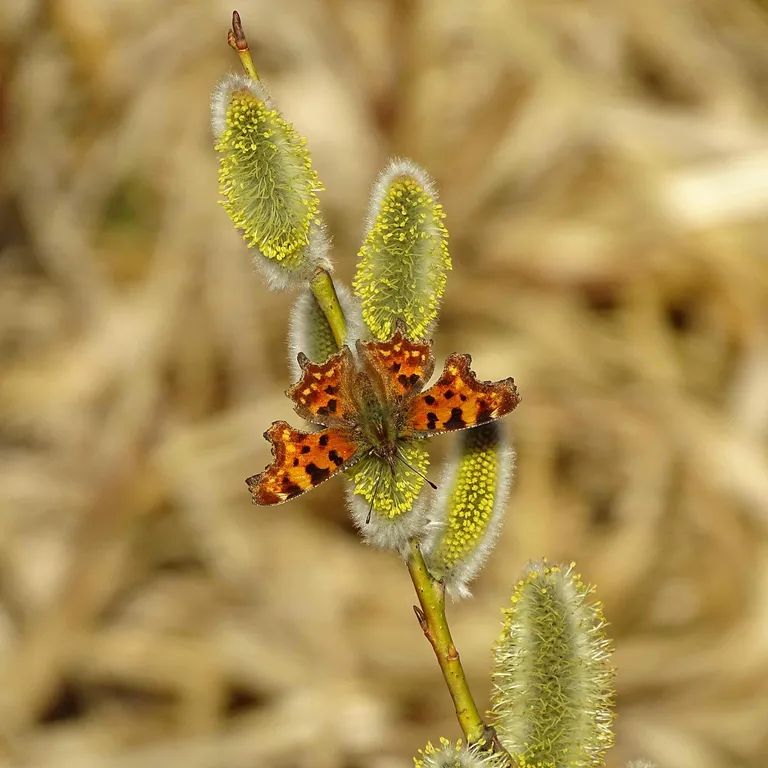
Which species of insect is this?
Polygonia c-album
